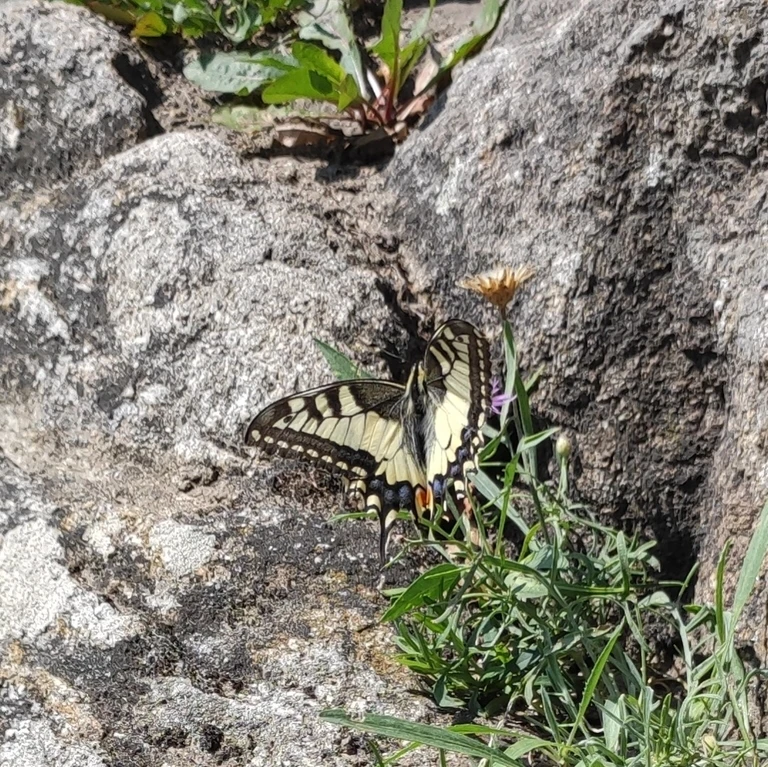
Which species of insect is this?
Papilio machaon
